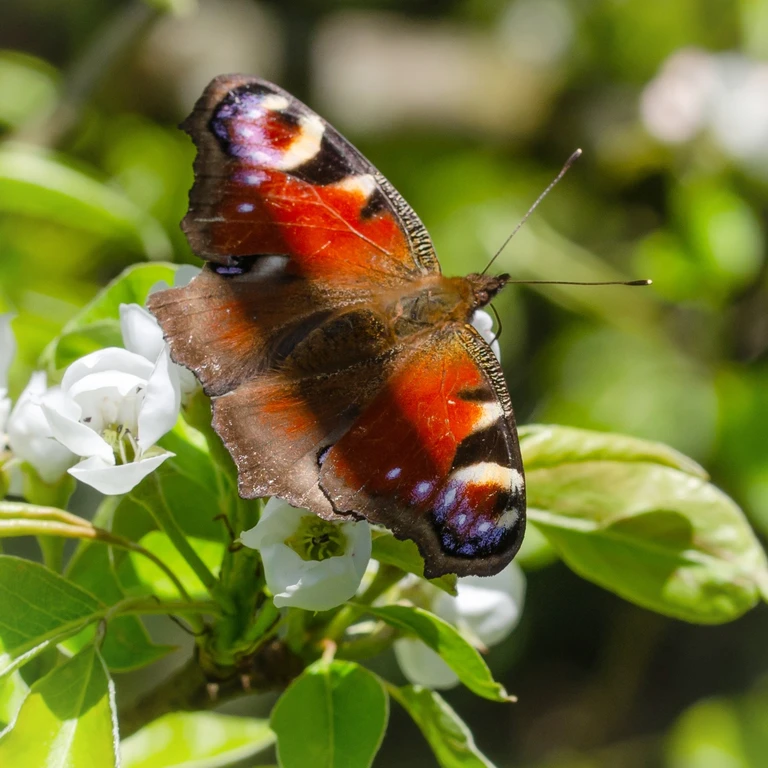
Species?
Aglais io
